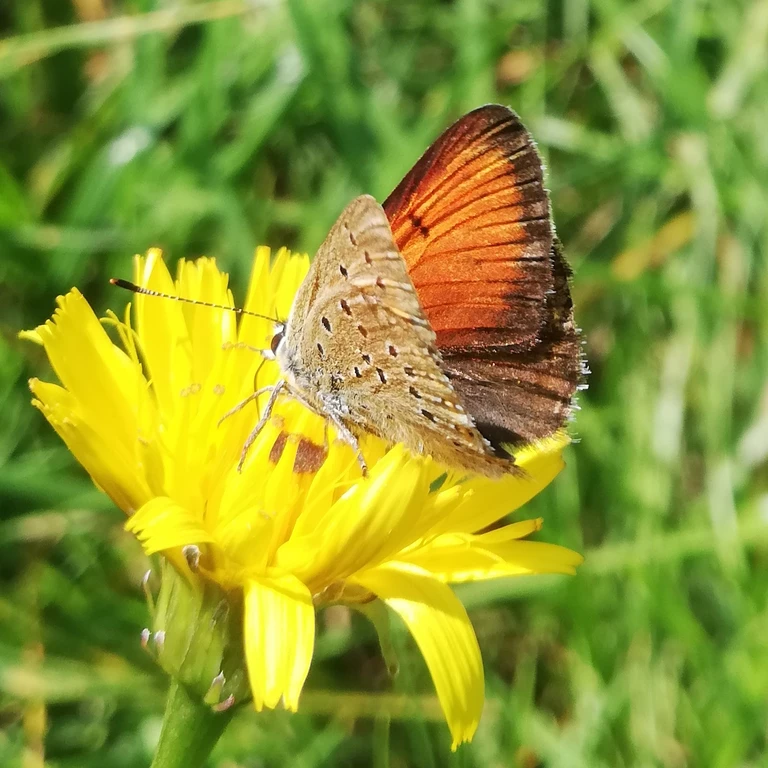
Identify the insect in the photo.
Lycaena hippothoe (also Palaeochrysophanus hippothoe)
